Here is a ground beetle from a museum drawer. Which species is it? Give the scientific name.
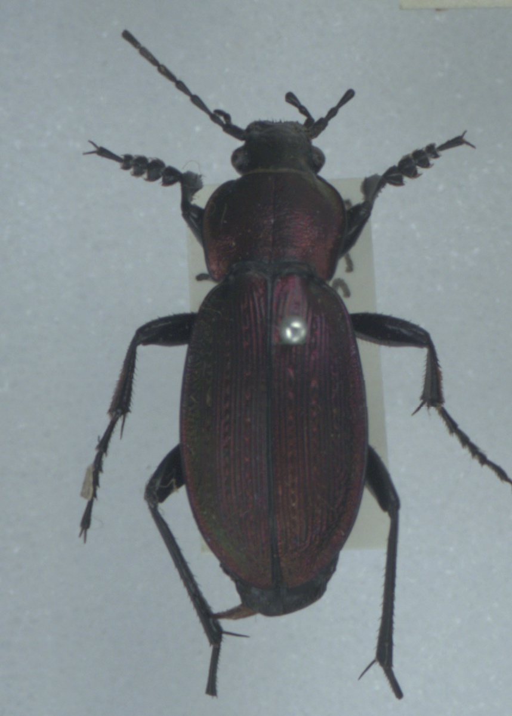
Carabus monilis
